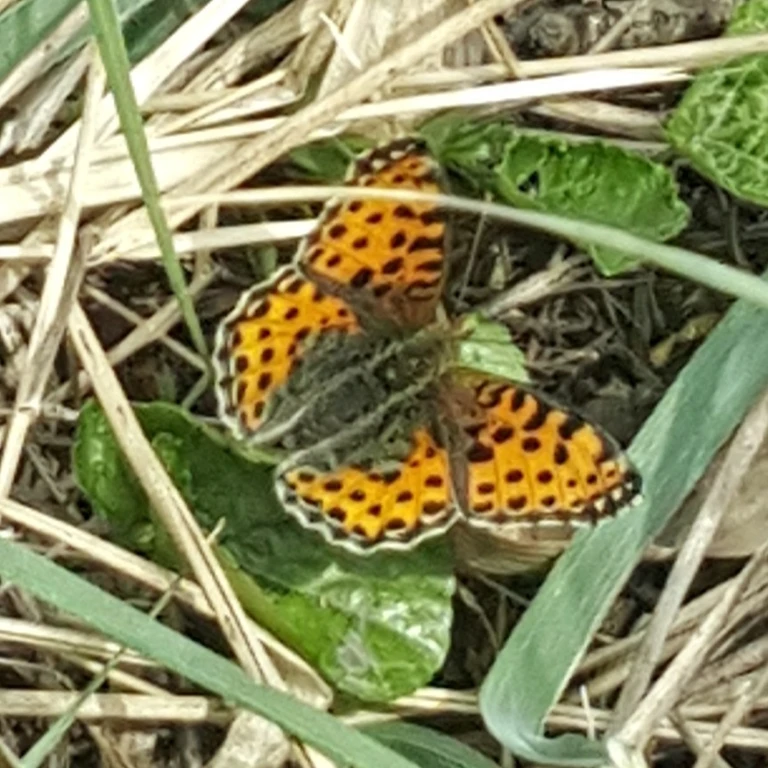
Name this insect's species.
Issoria lathonia
